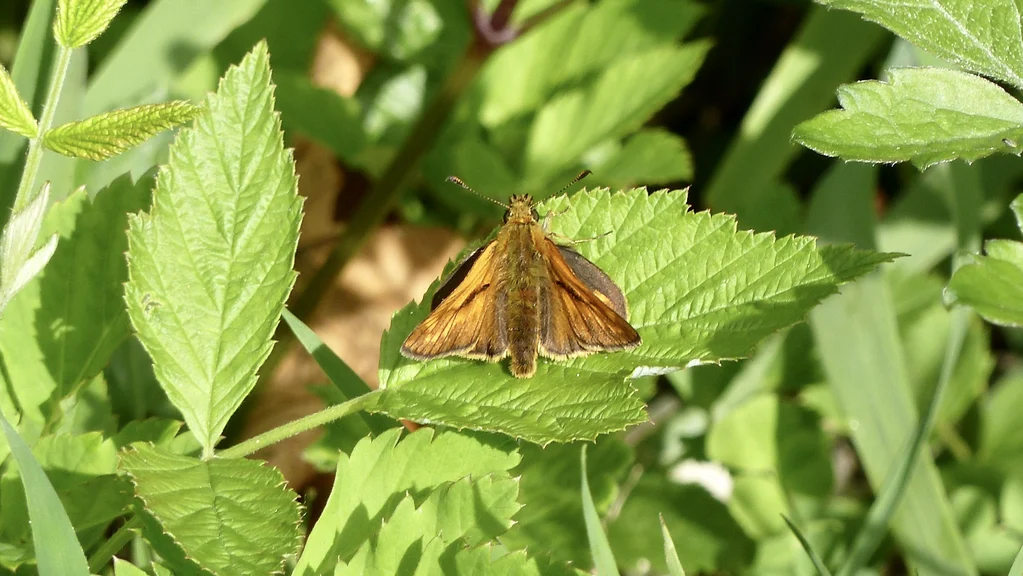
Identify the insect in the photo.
Ochlodes sylvanus (also Ochlodes venata)
